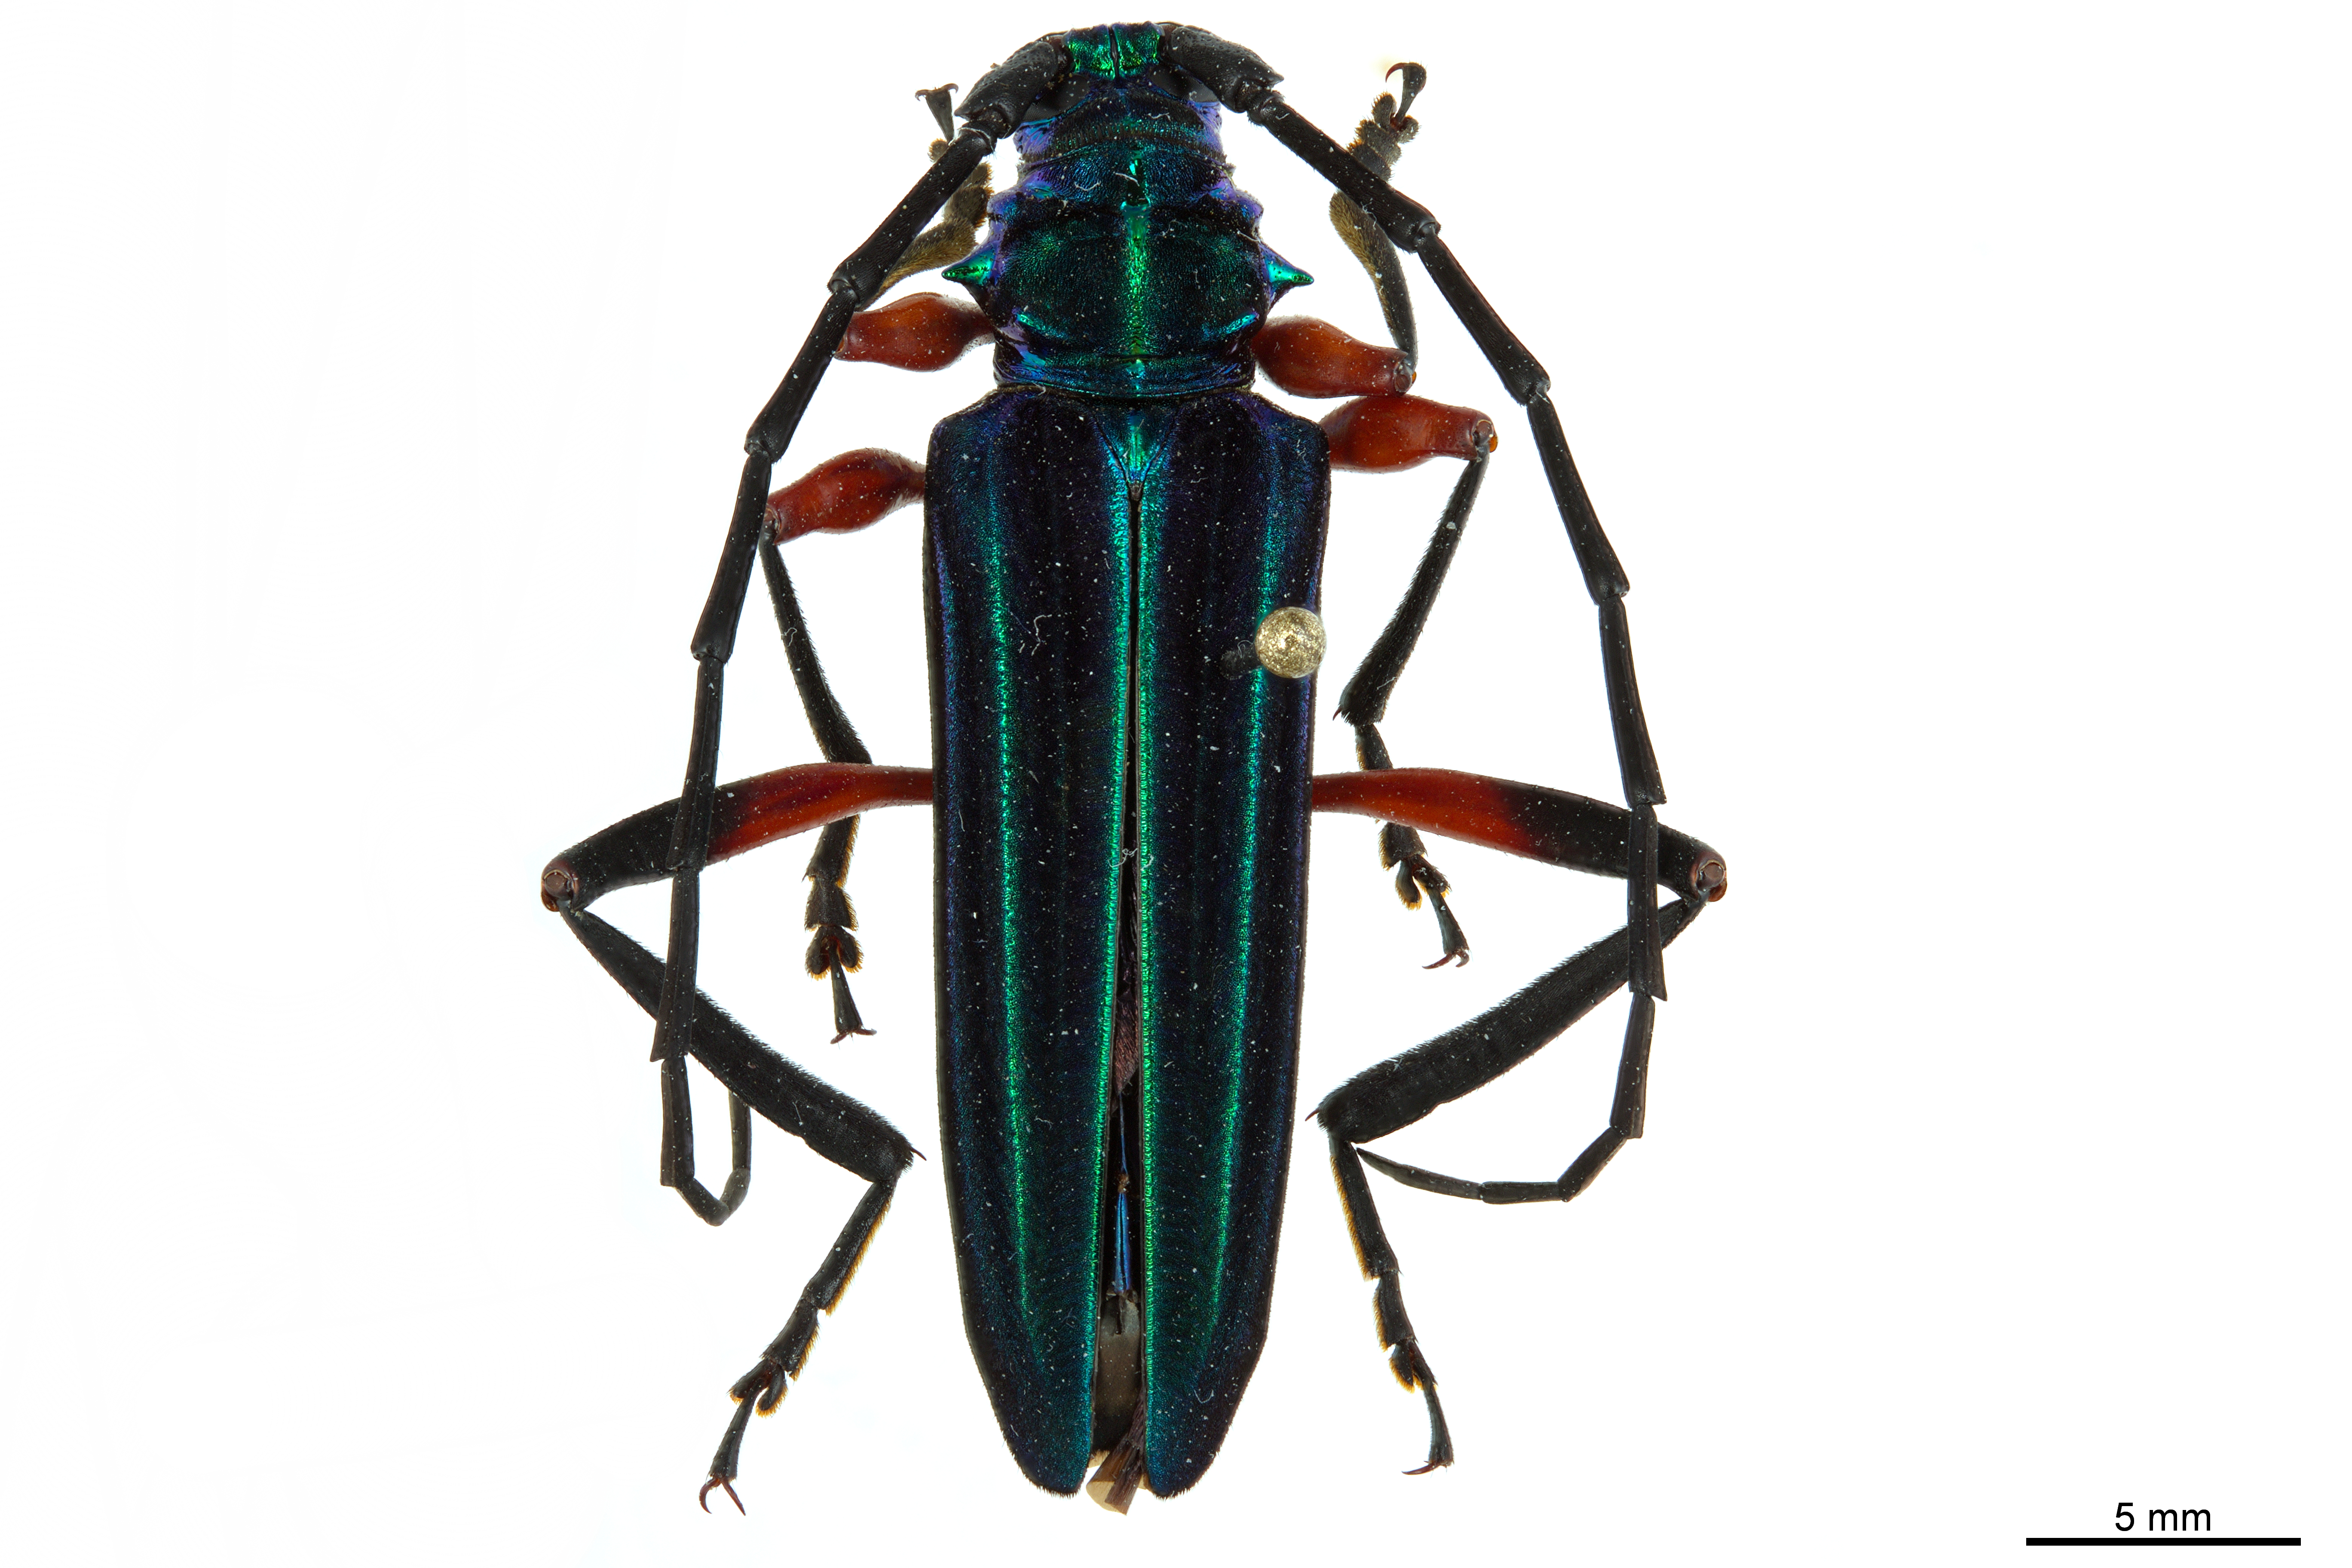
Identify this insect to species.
Callichroma iris
